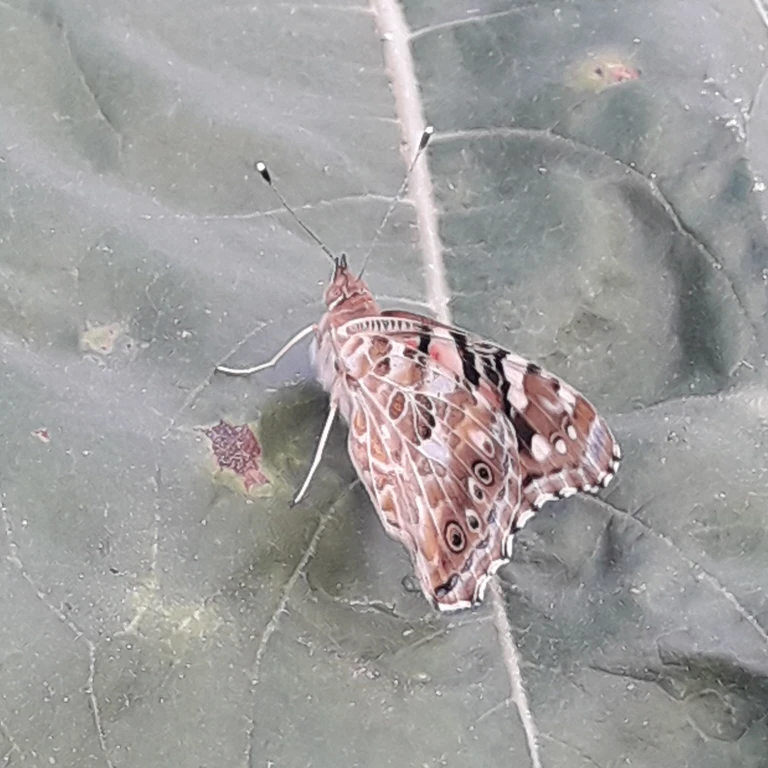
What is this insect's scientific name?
Vanessa cardui
